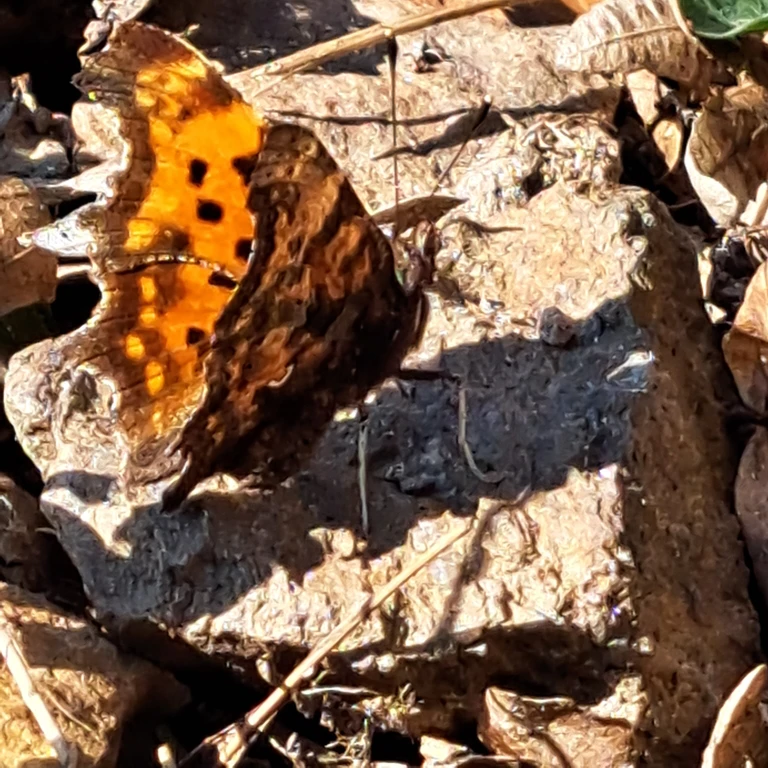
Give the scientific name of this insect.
Polygonia c-album
